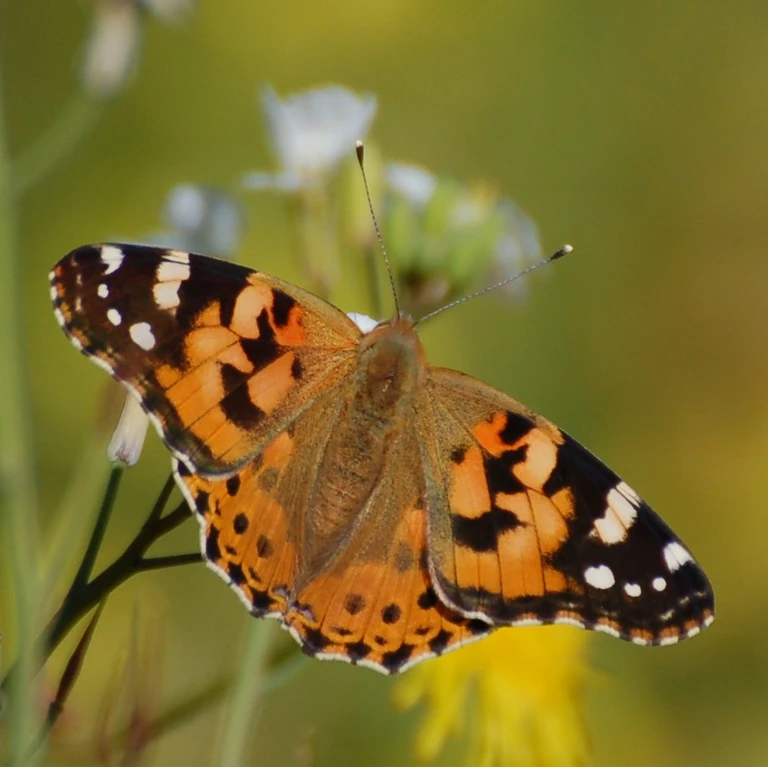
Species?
Vanessa cardui
